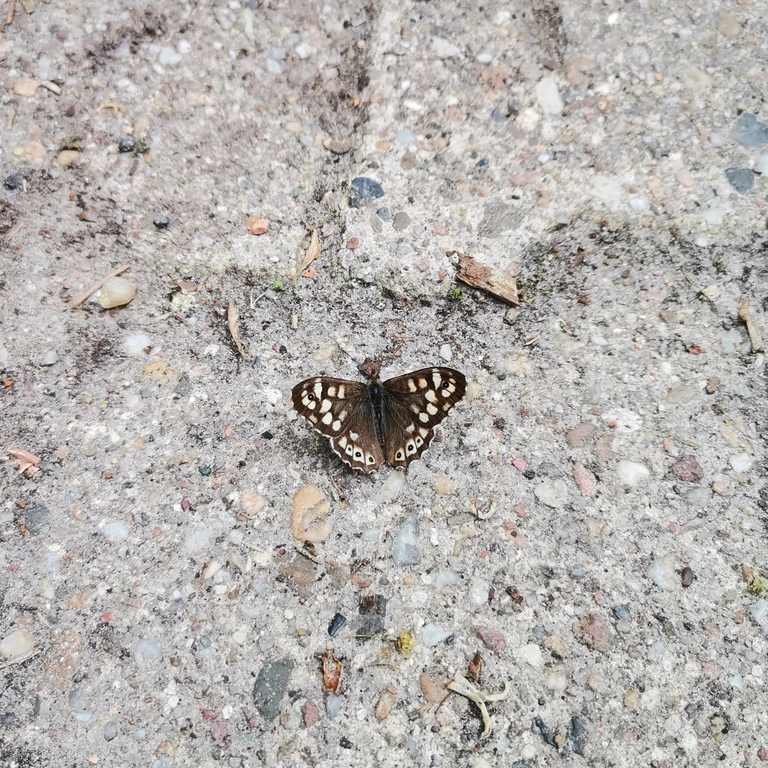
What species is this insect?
Pararge aegeria
